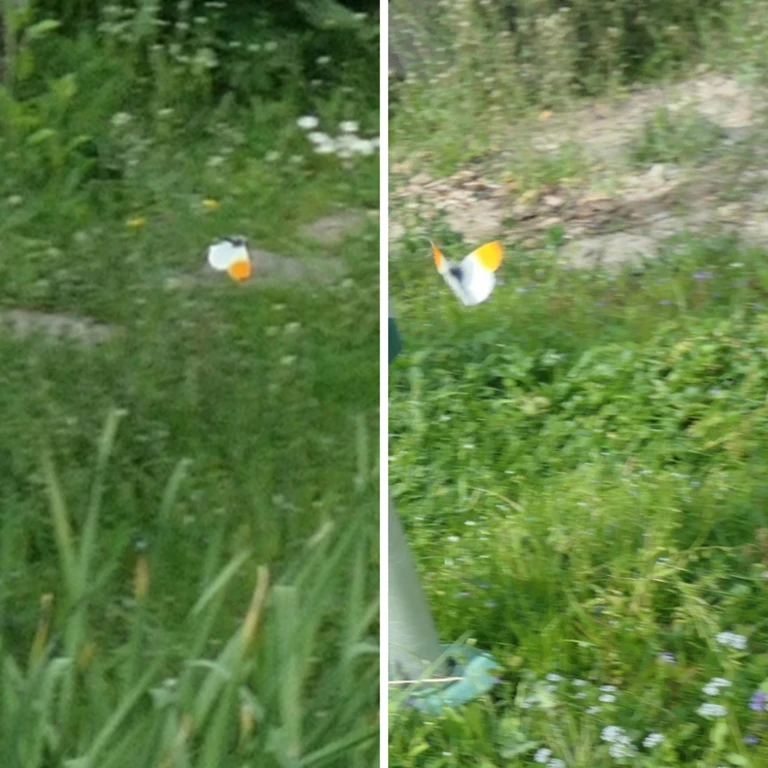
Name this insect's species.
Anthocharis cardamines
